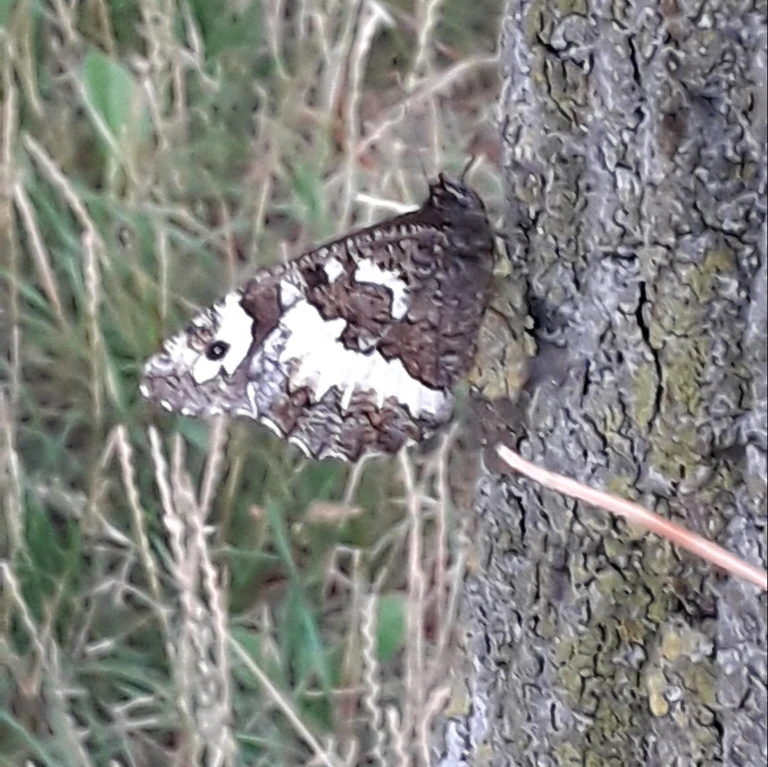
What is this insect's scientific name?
Brintesia circe
